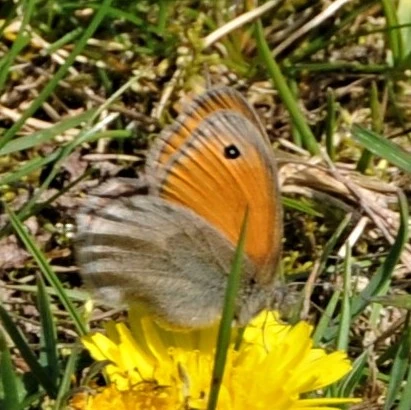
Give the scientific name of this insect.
Coenonympha pamphilus
